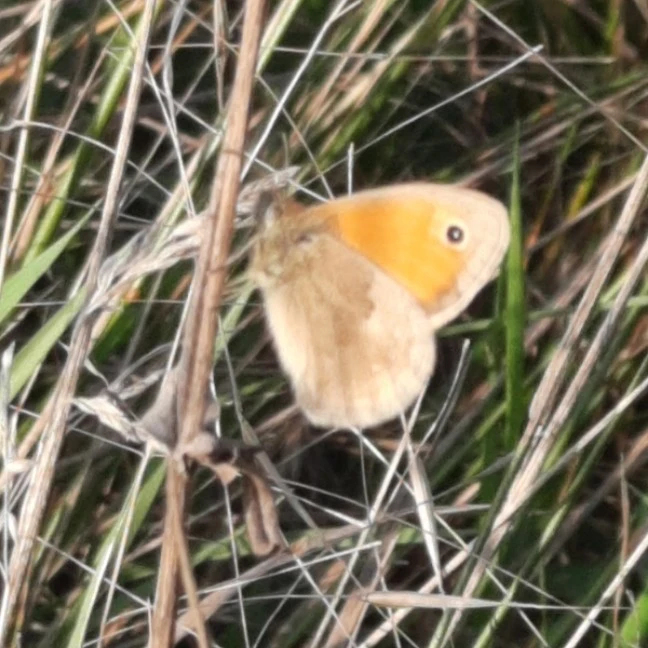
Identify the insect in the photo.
Coenonympha pamphilus
